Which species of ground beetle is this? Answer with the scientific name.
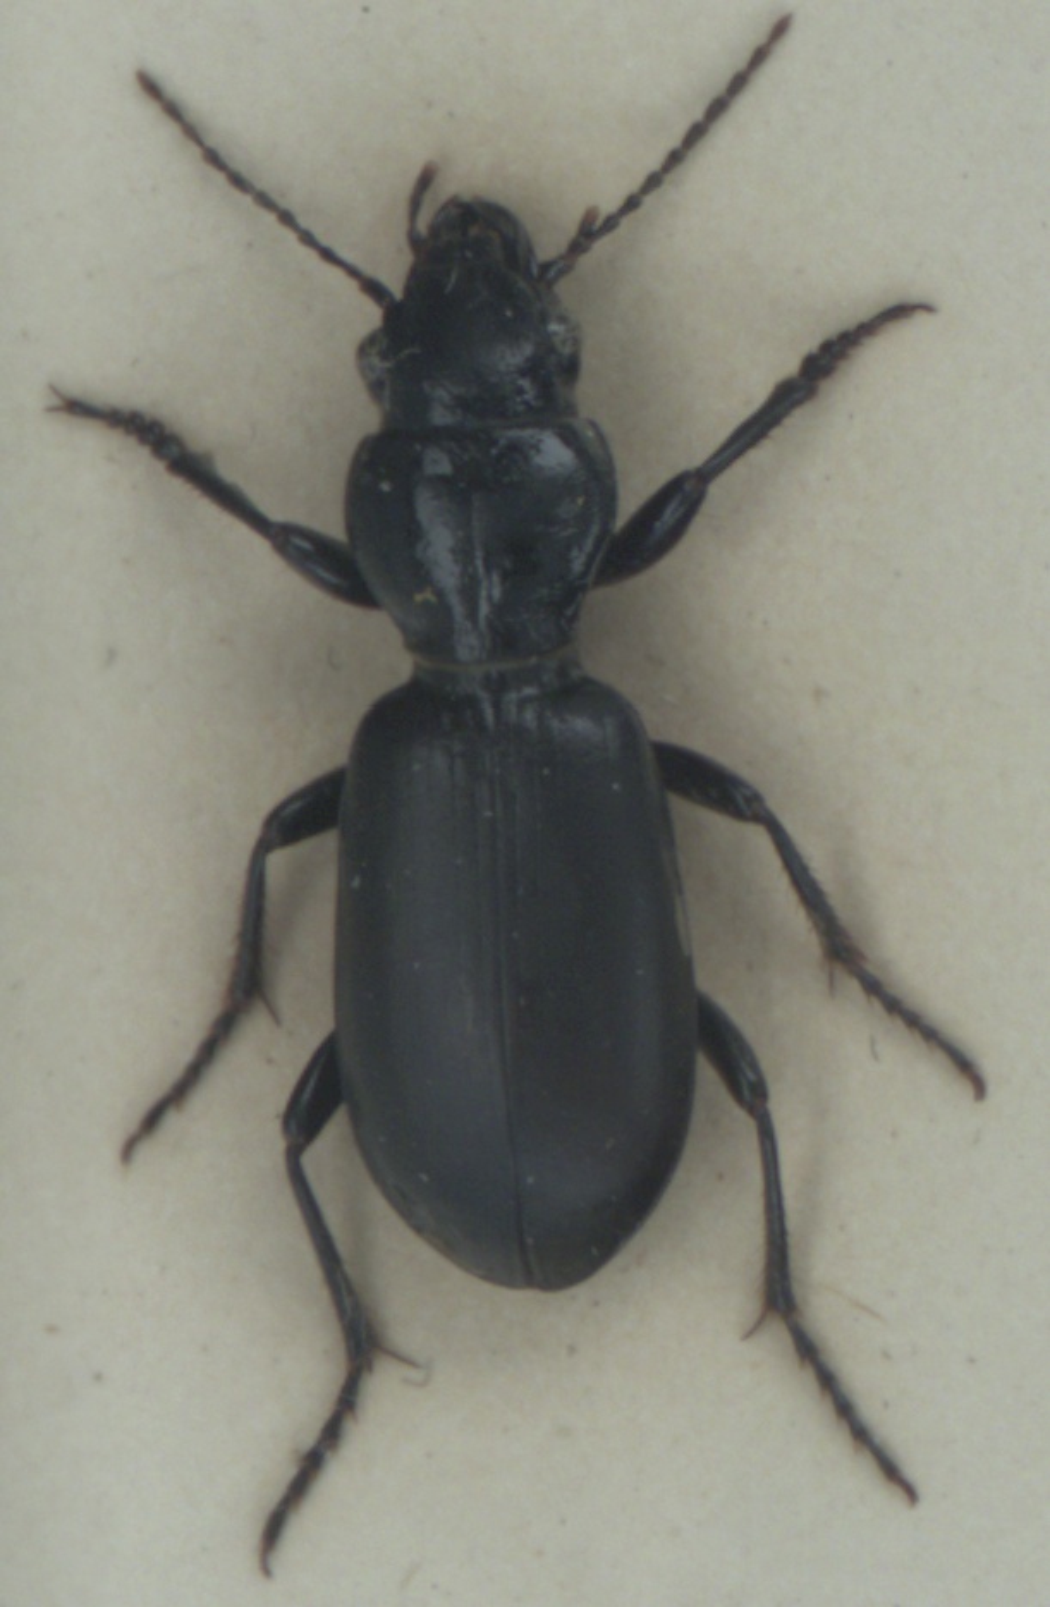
Broscus cephalotes
